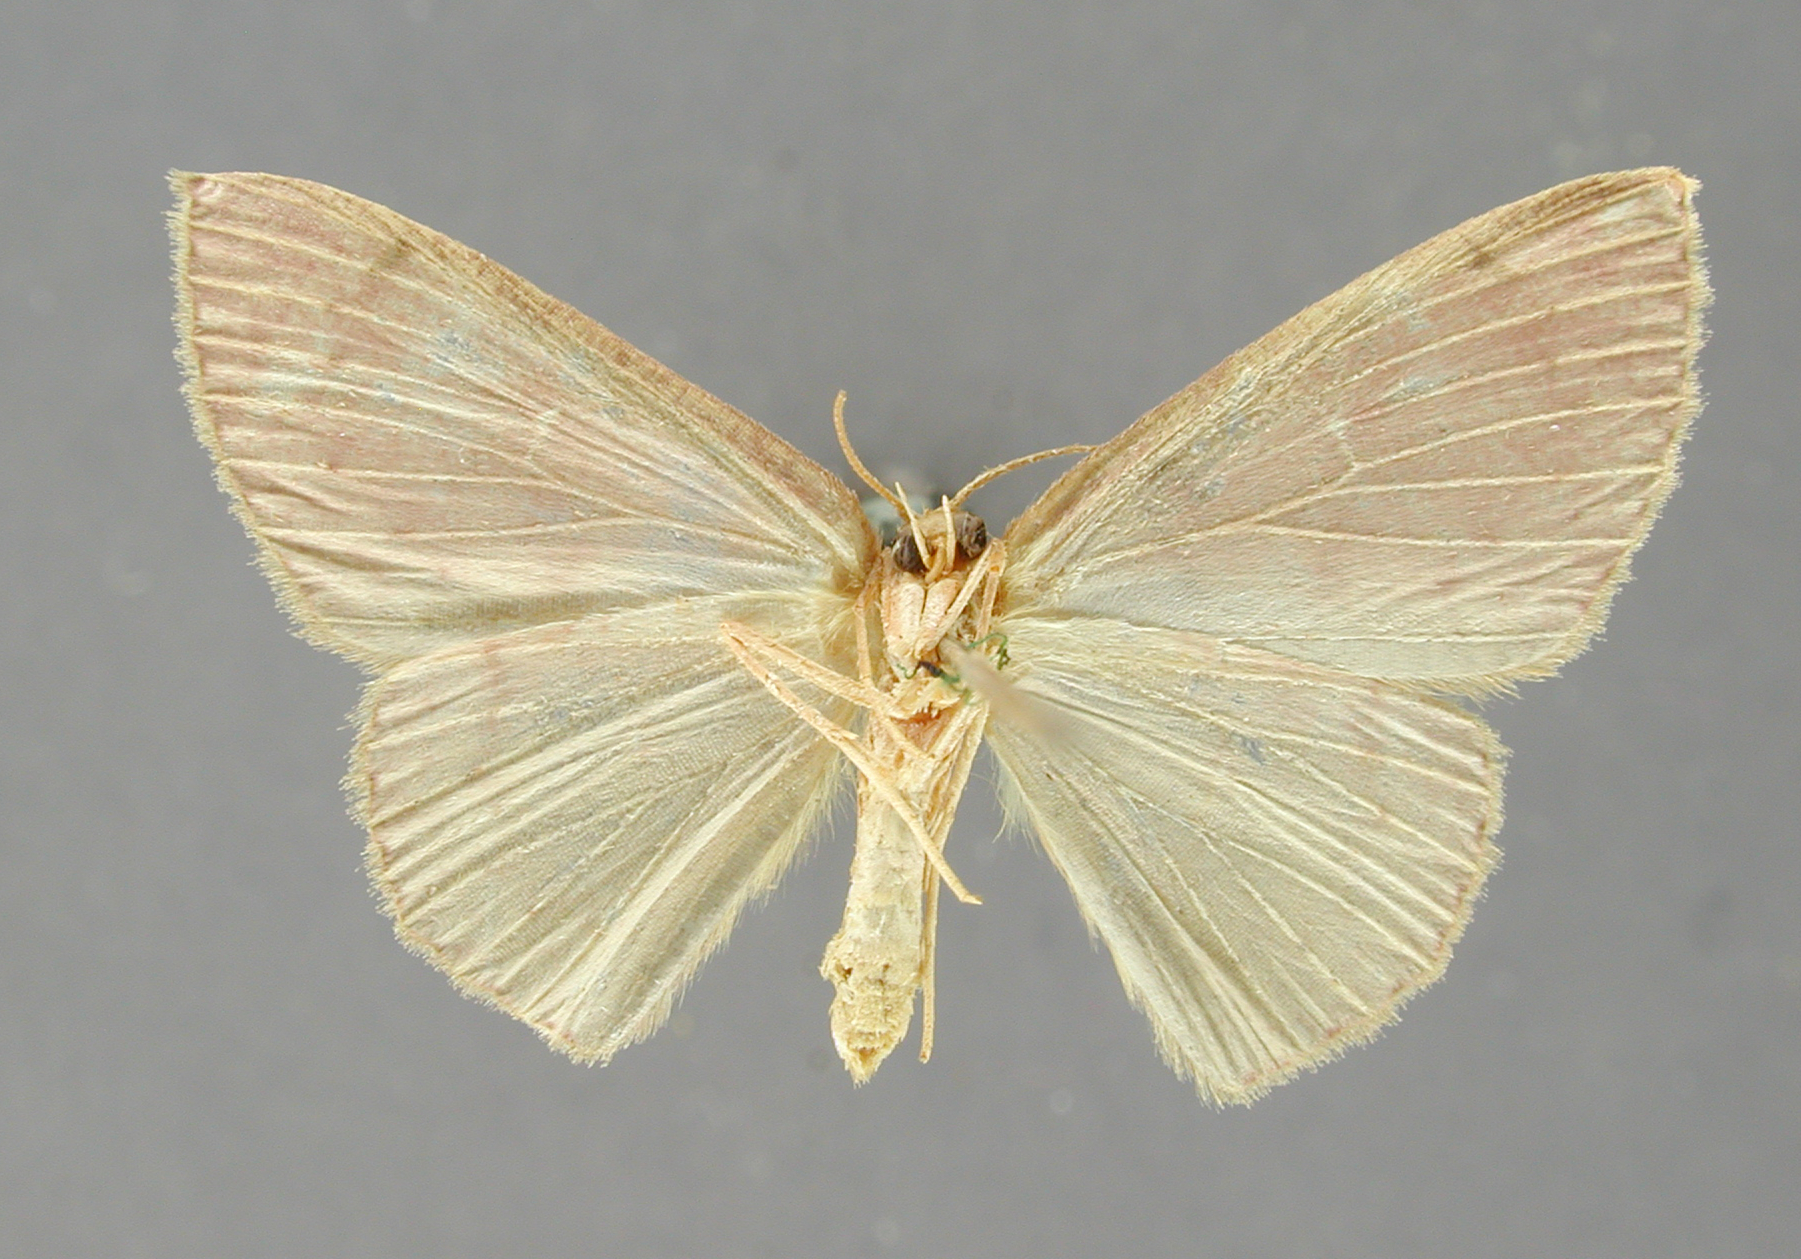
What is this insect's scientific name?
Anisodes monera
